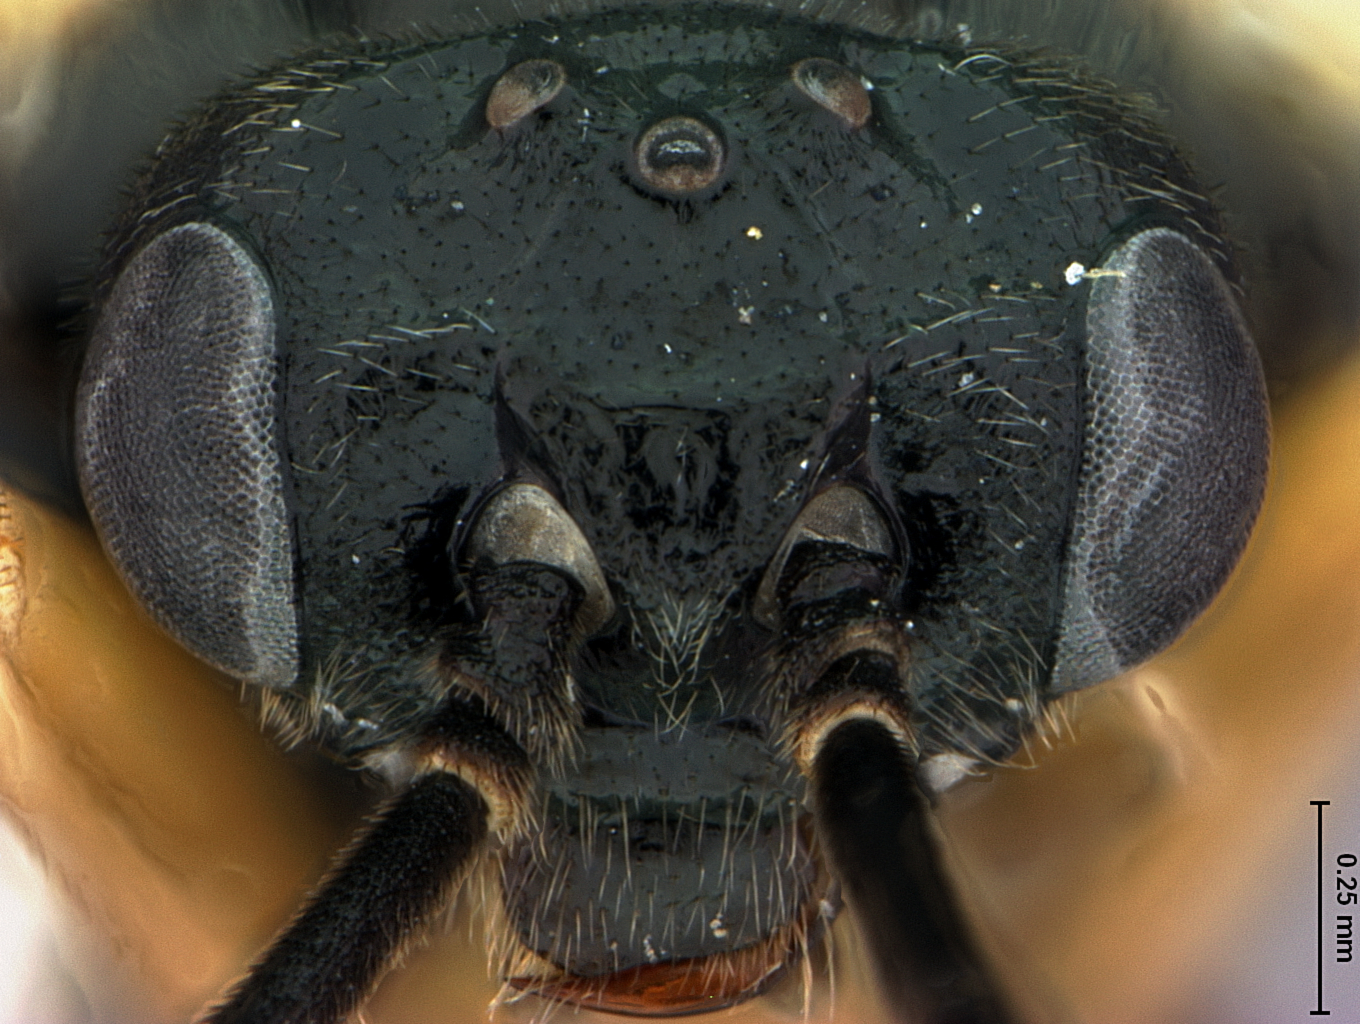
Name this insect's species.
Nepionema appalachiana
